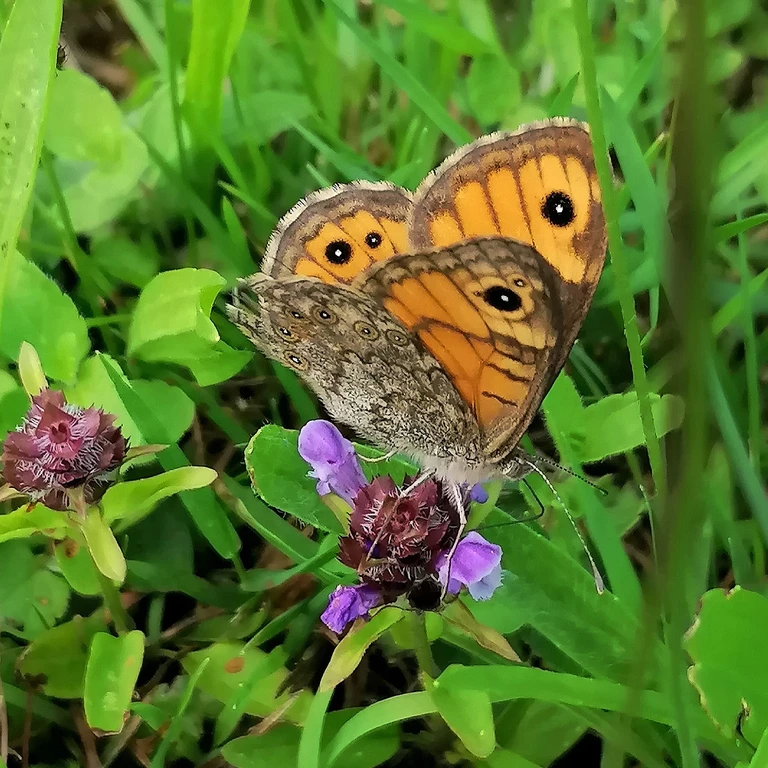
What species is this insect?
Lasiommata megera (also Pararge megera)
